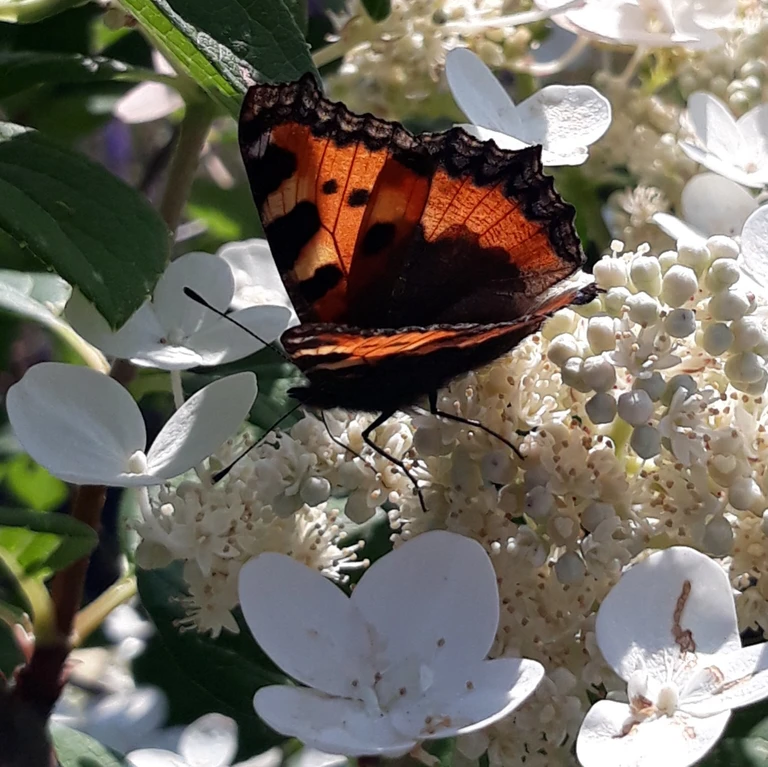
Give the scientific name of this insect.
Aglais urticae
